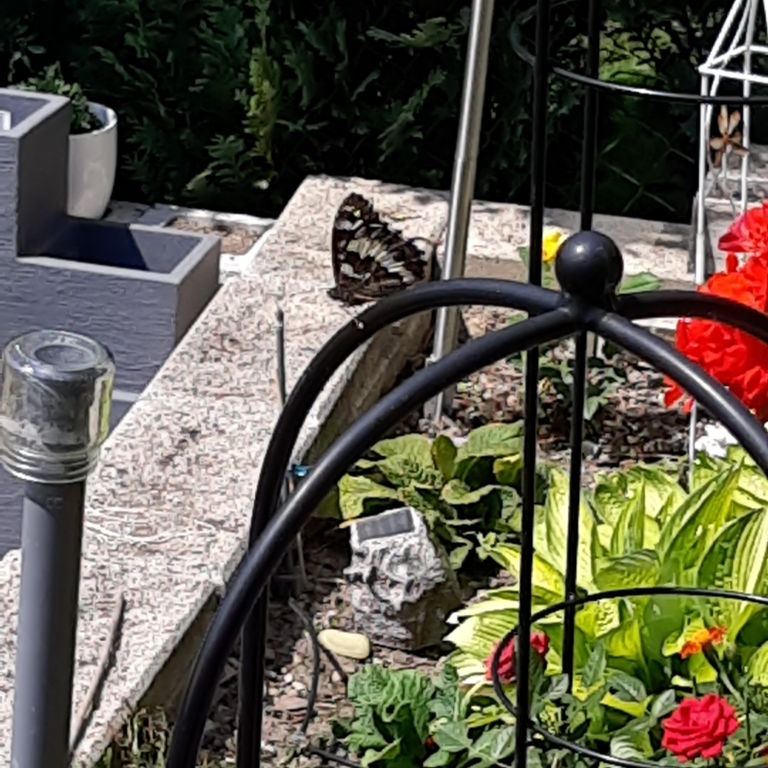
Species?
Brintesia circe
